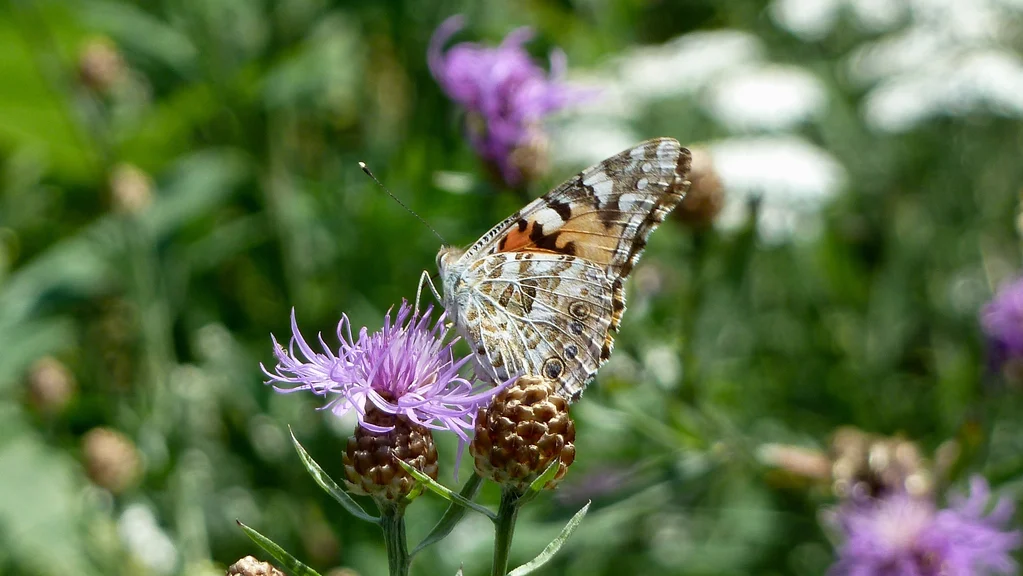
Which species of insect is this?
Vanessa cardui
